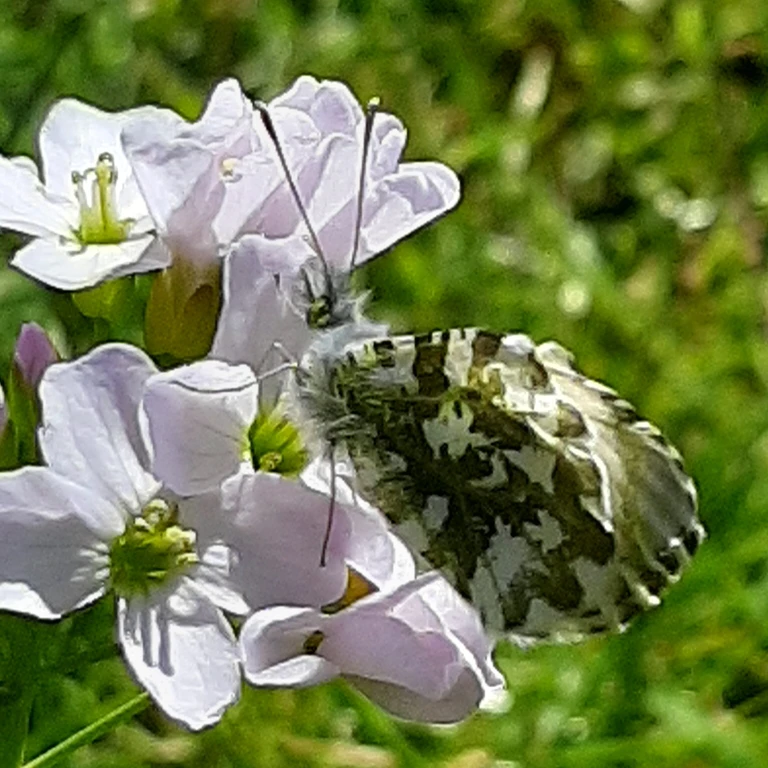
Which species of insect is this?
Anthocharis cardamines
